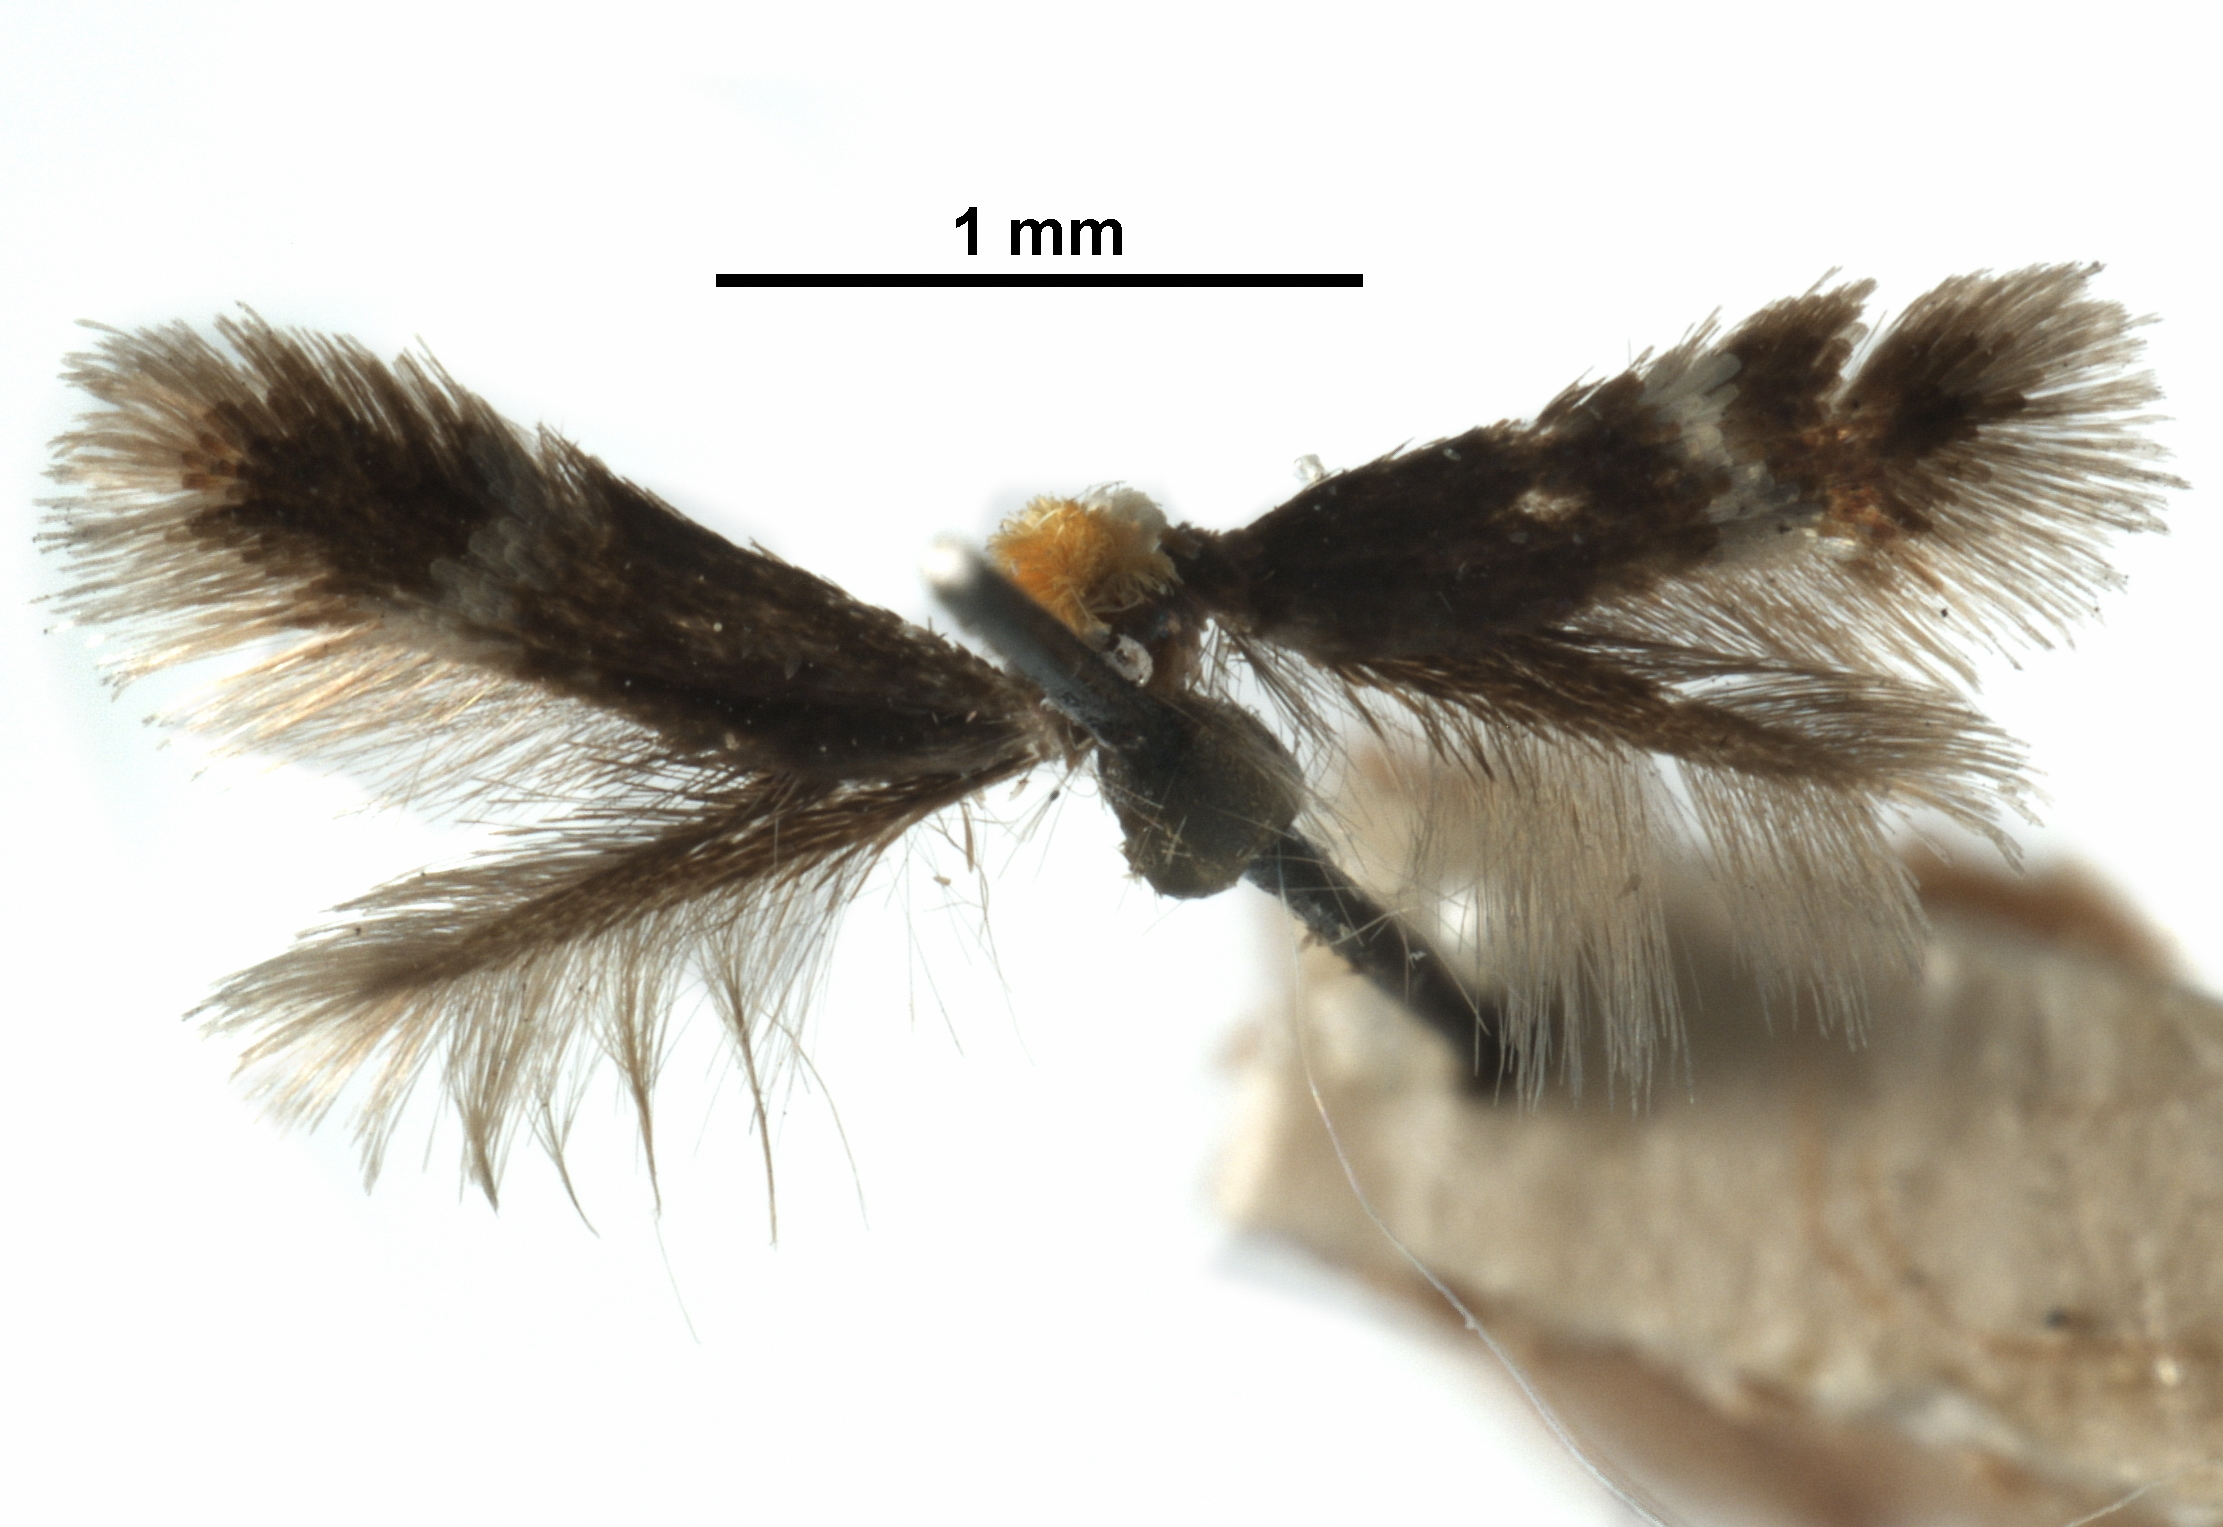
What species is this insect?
Stigmella altella
